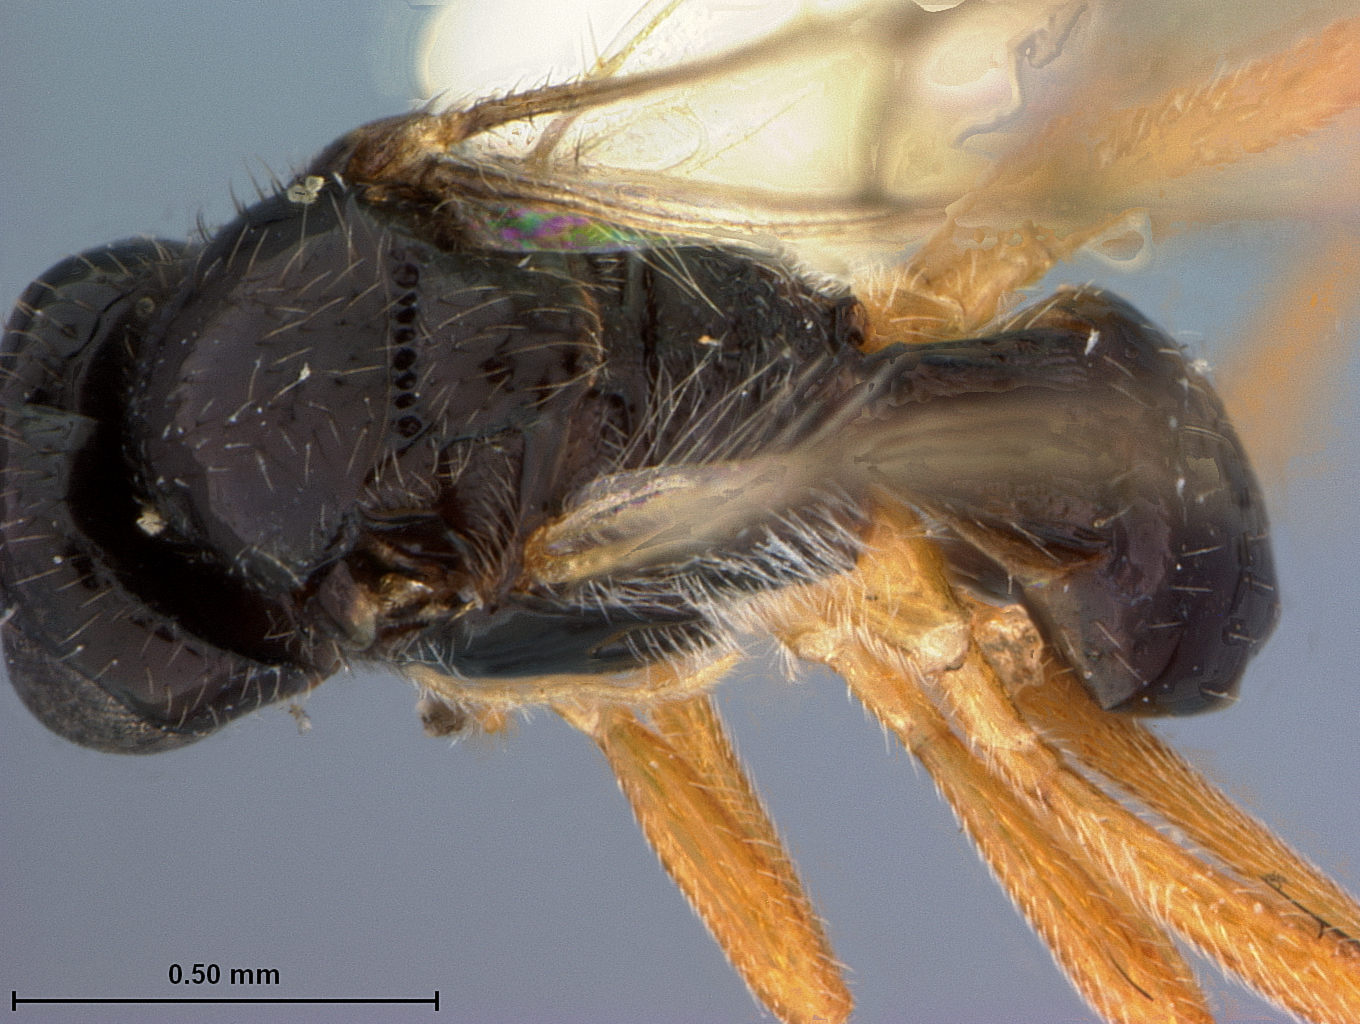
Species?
Opius ribeiroensis
